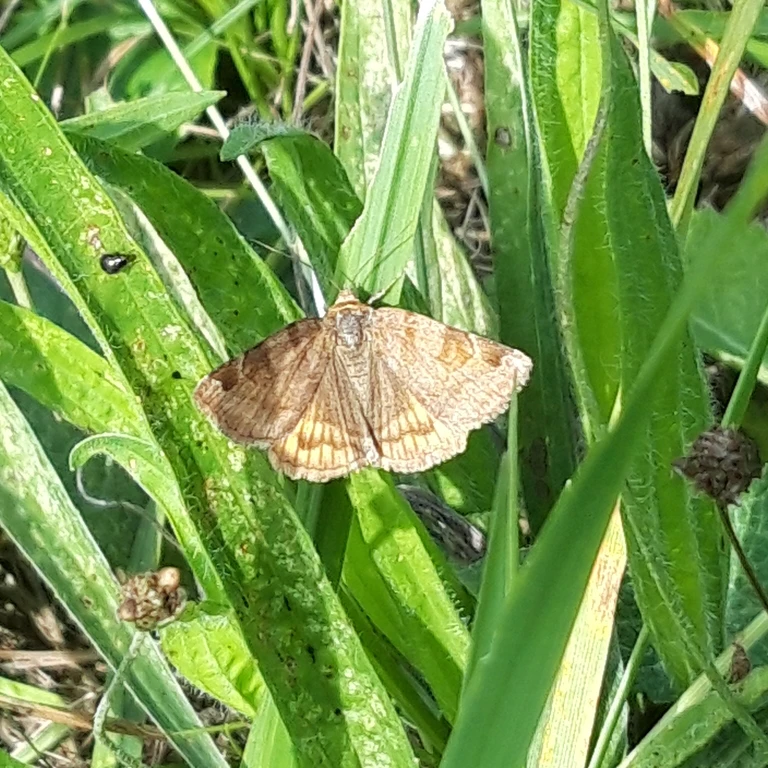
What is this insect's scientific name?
Euclidia glyphica
